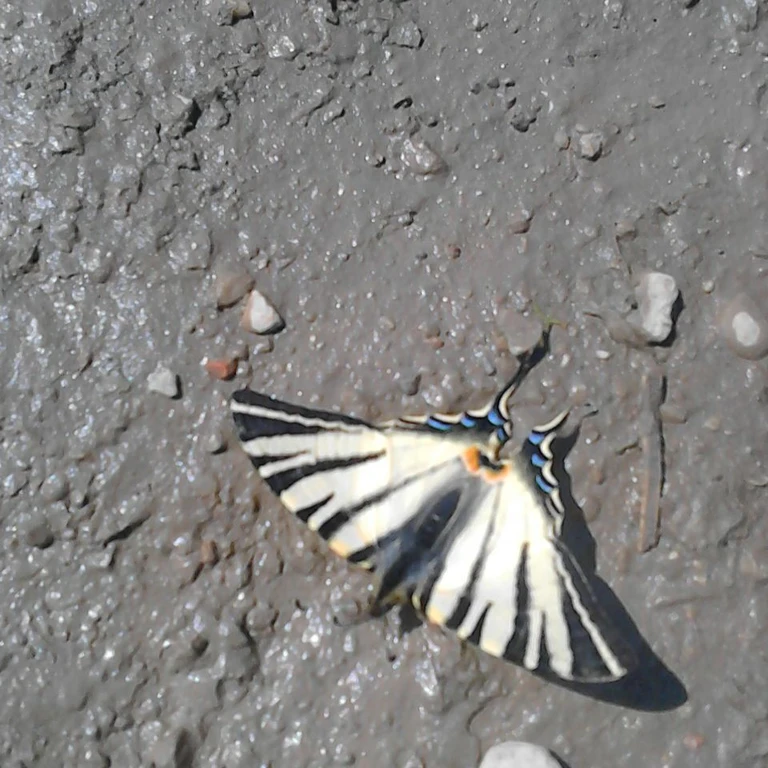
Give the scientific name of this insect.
Iphiclides podalirius
